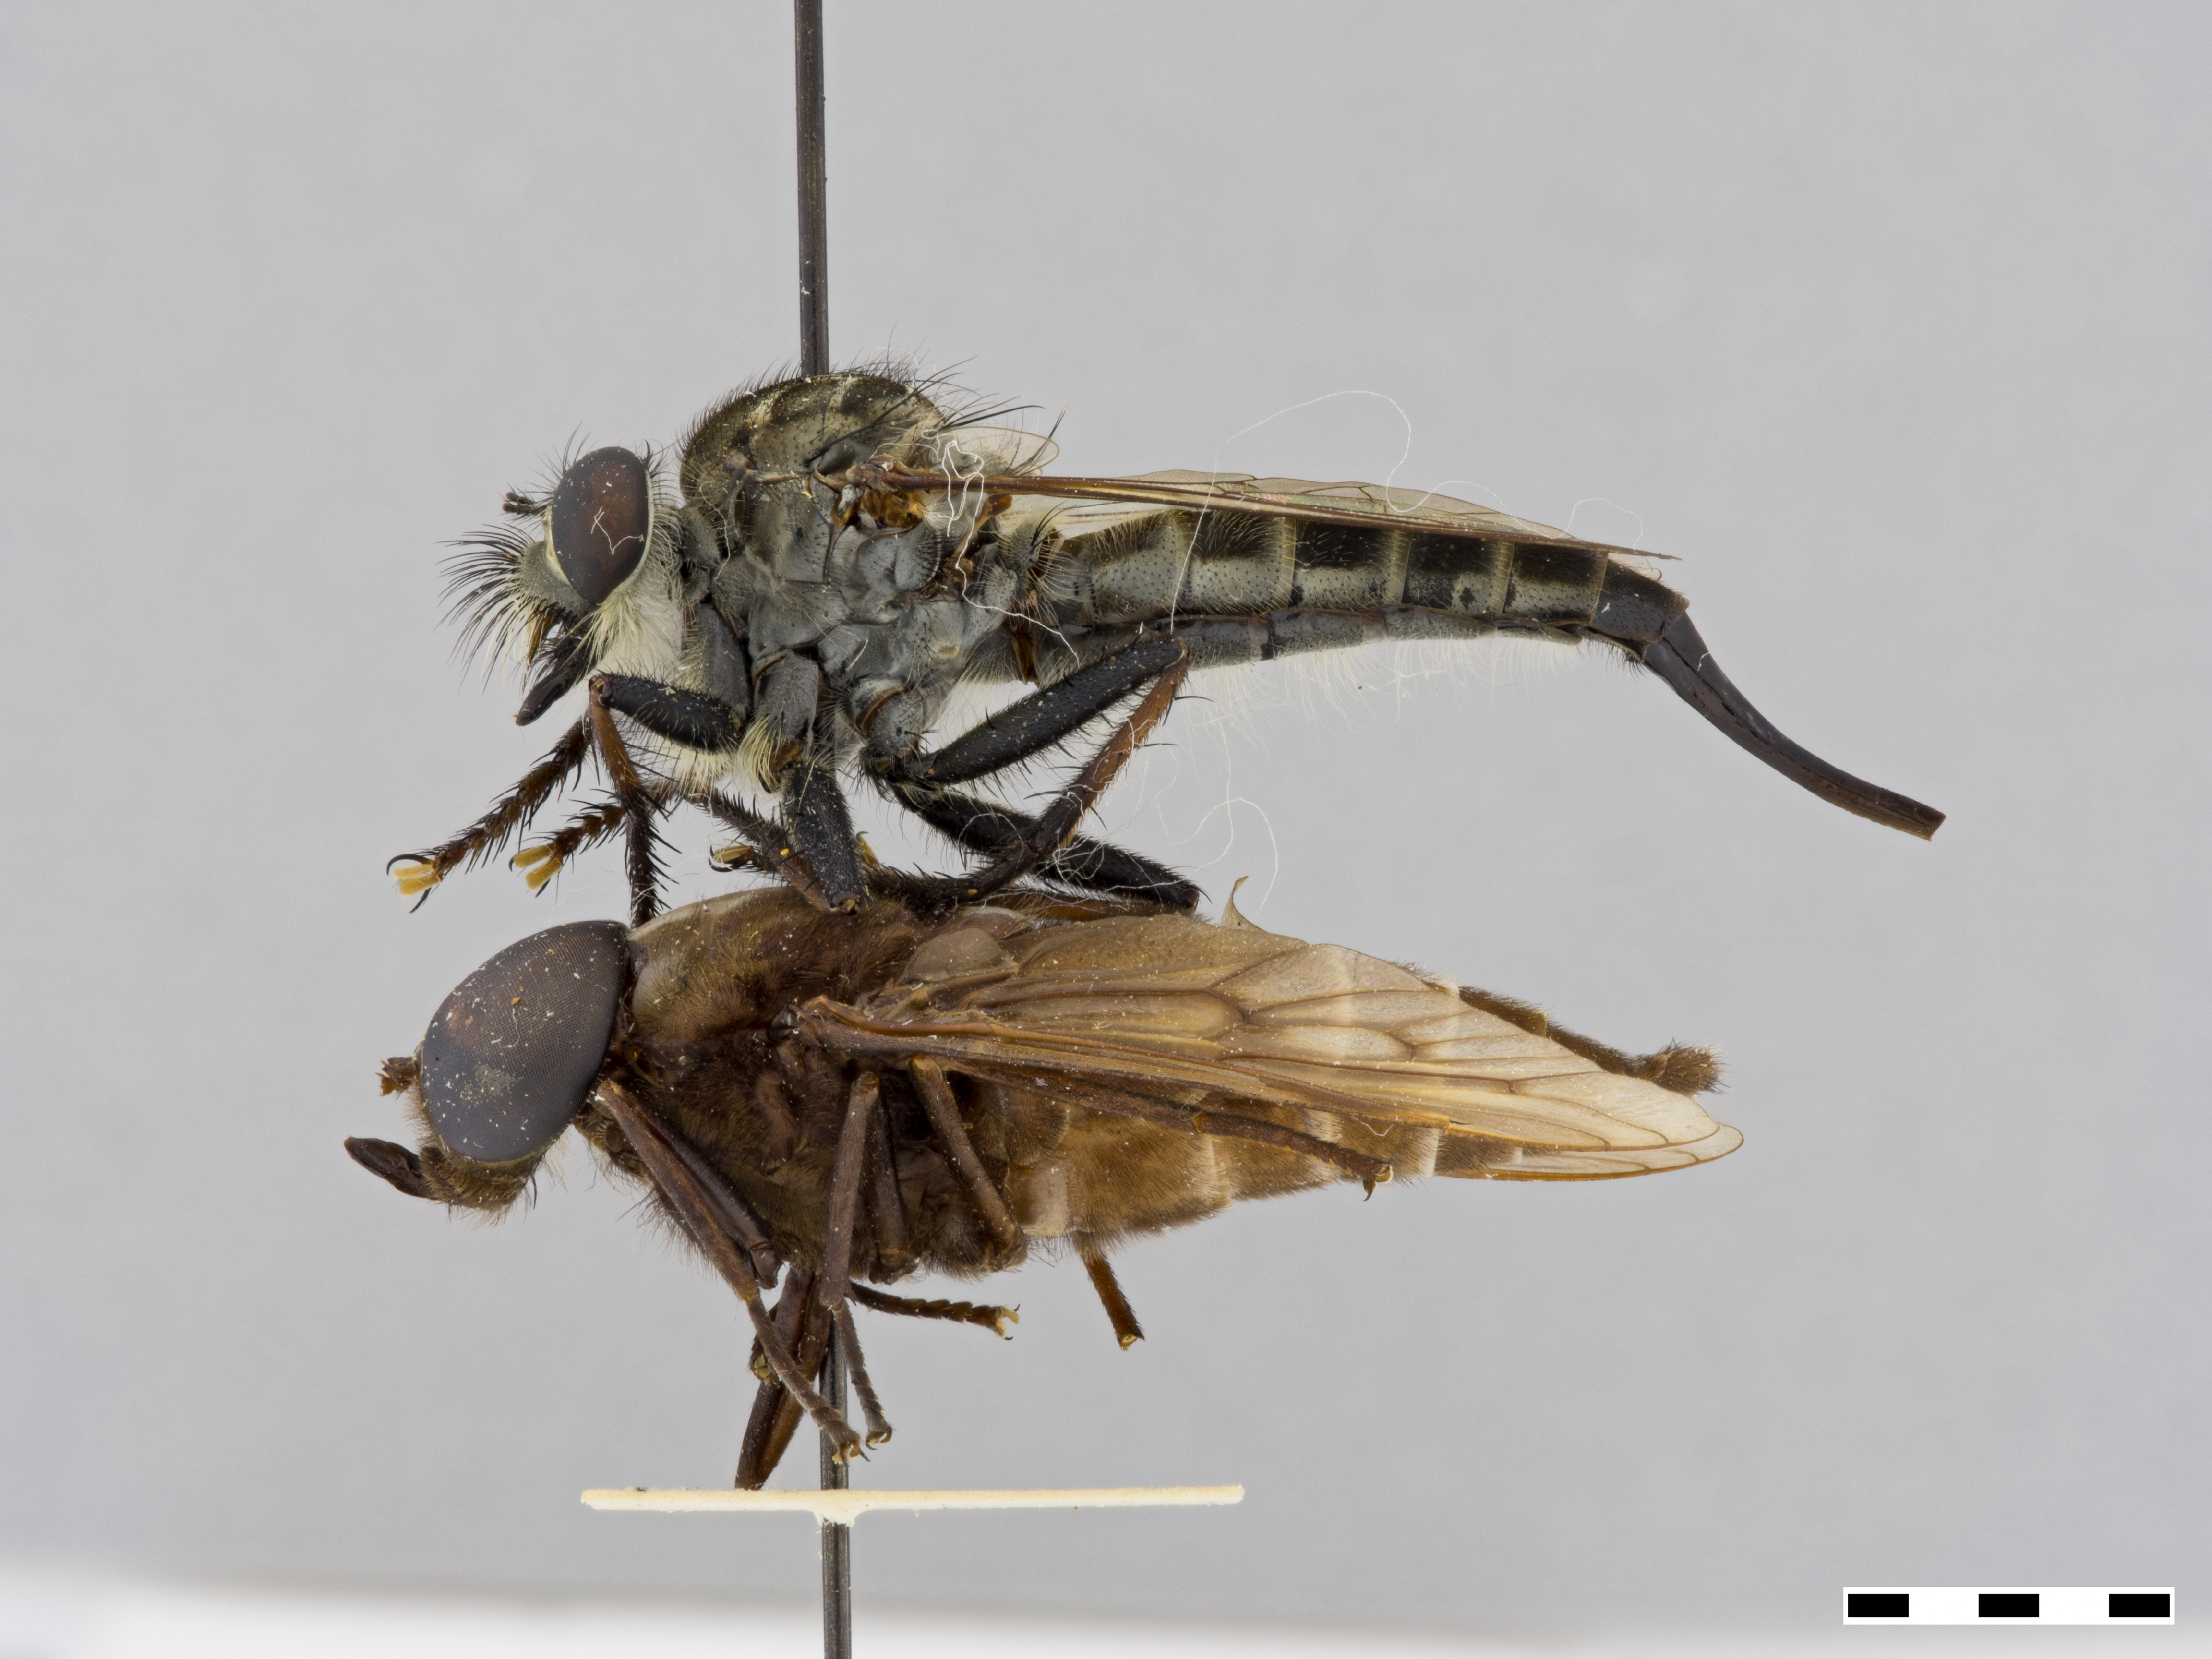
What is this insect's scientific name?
Efferia aestuans
